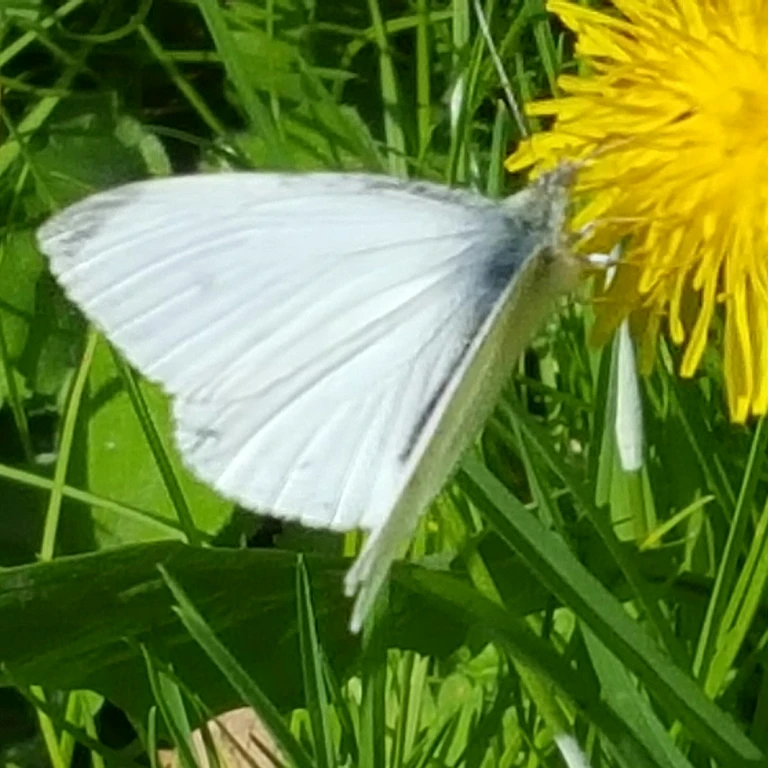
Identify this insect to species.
Pieris rapae
